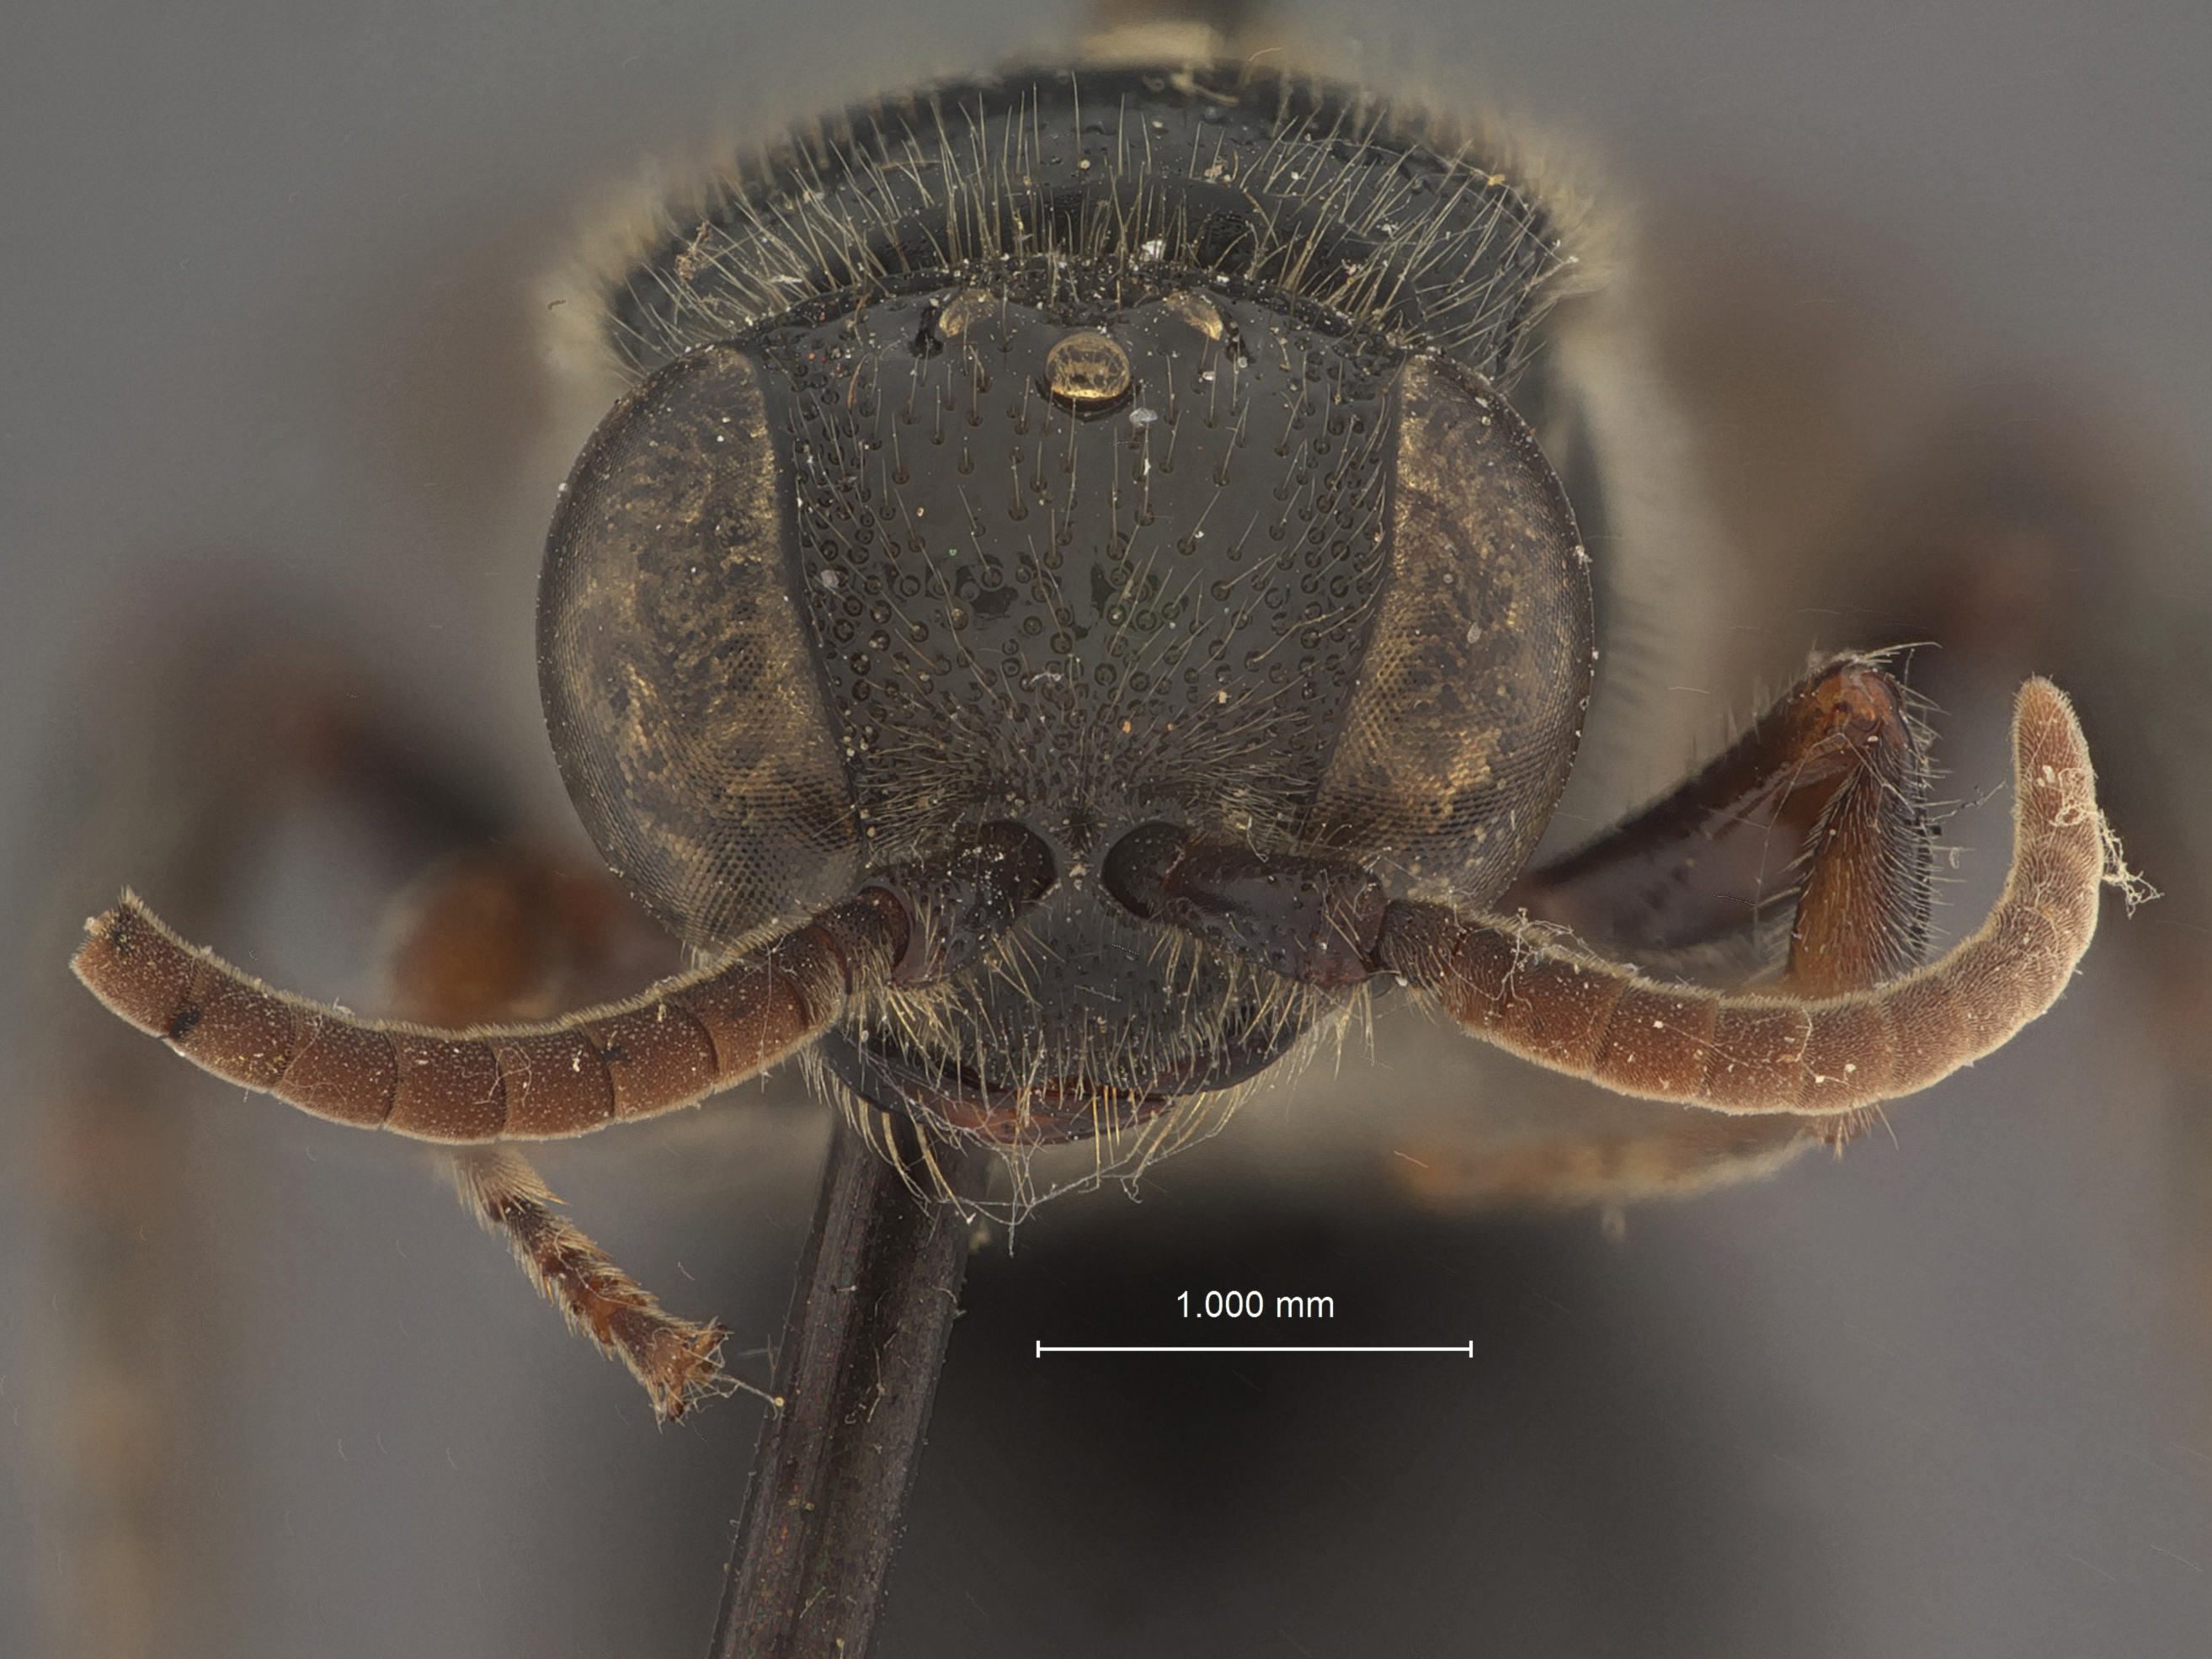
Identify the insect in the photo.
Tiphia cilicincta
